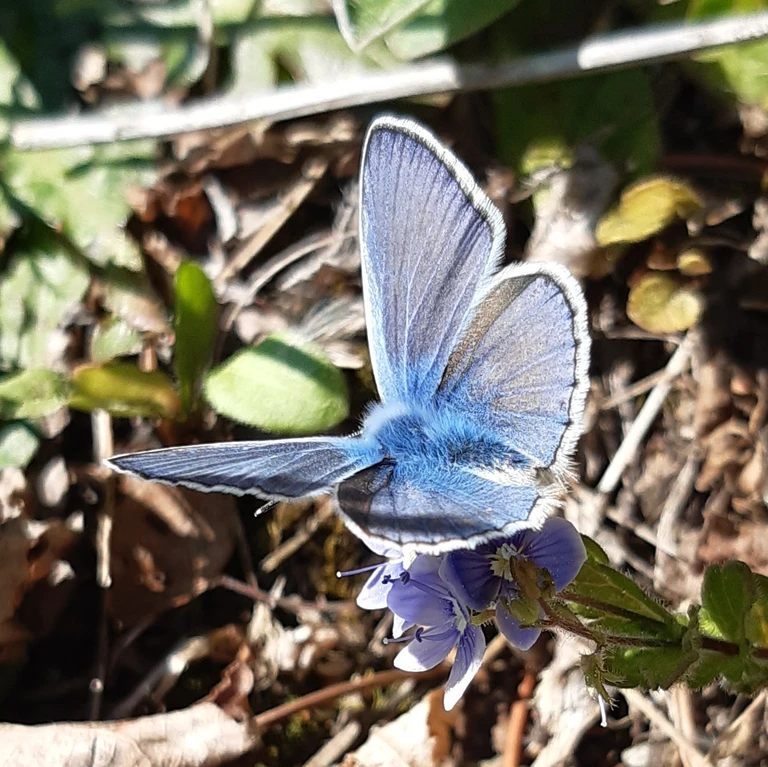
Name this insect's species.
Polyommatus icarus
